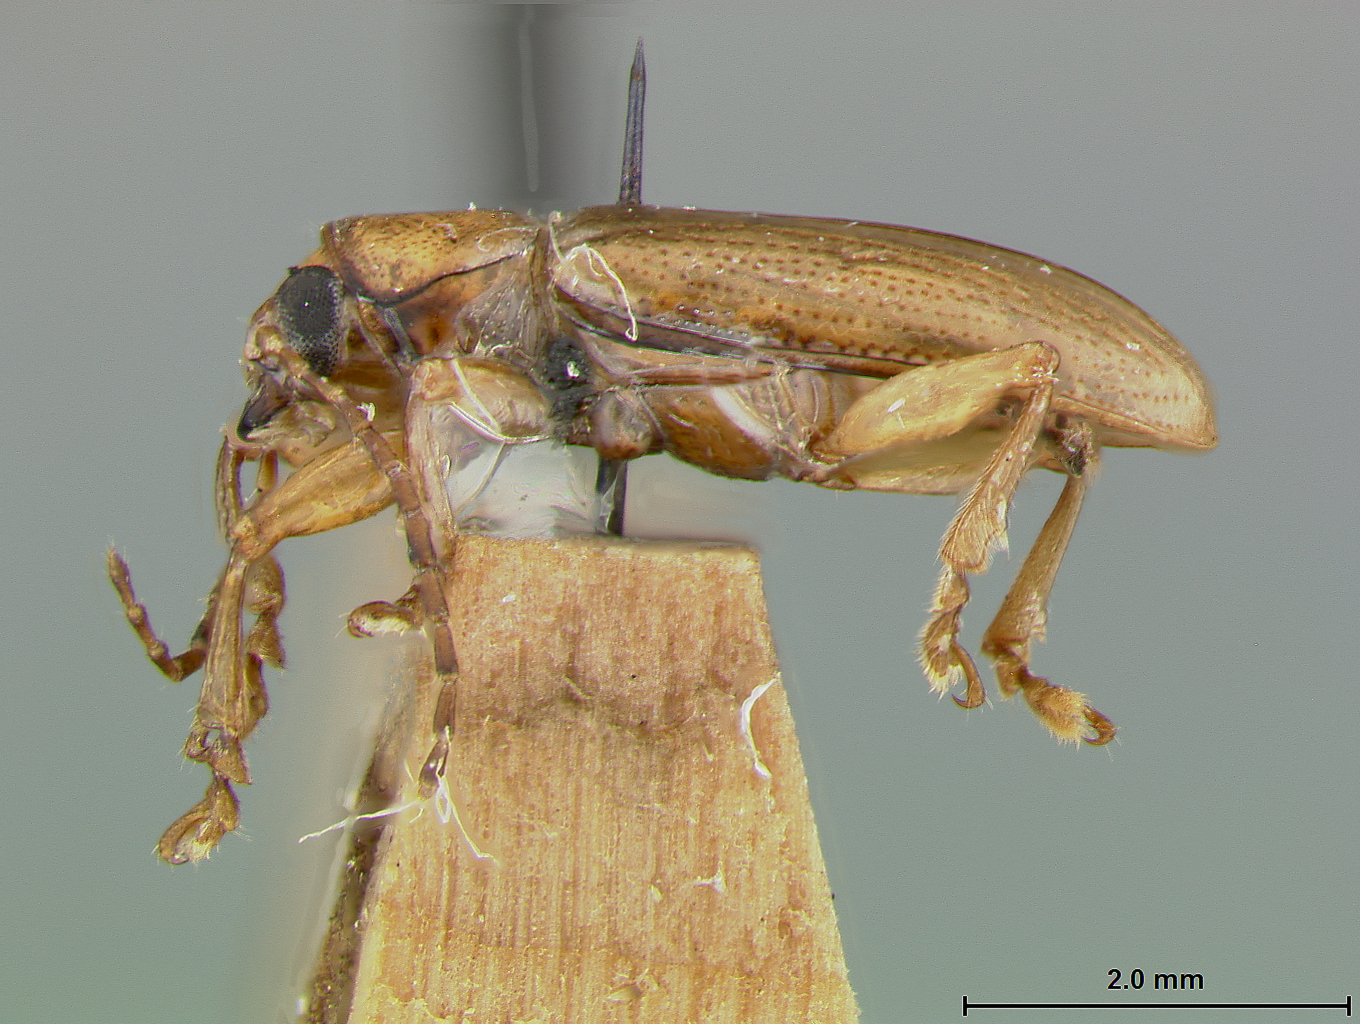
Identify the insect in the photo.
Metachroma oteroi
